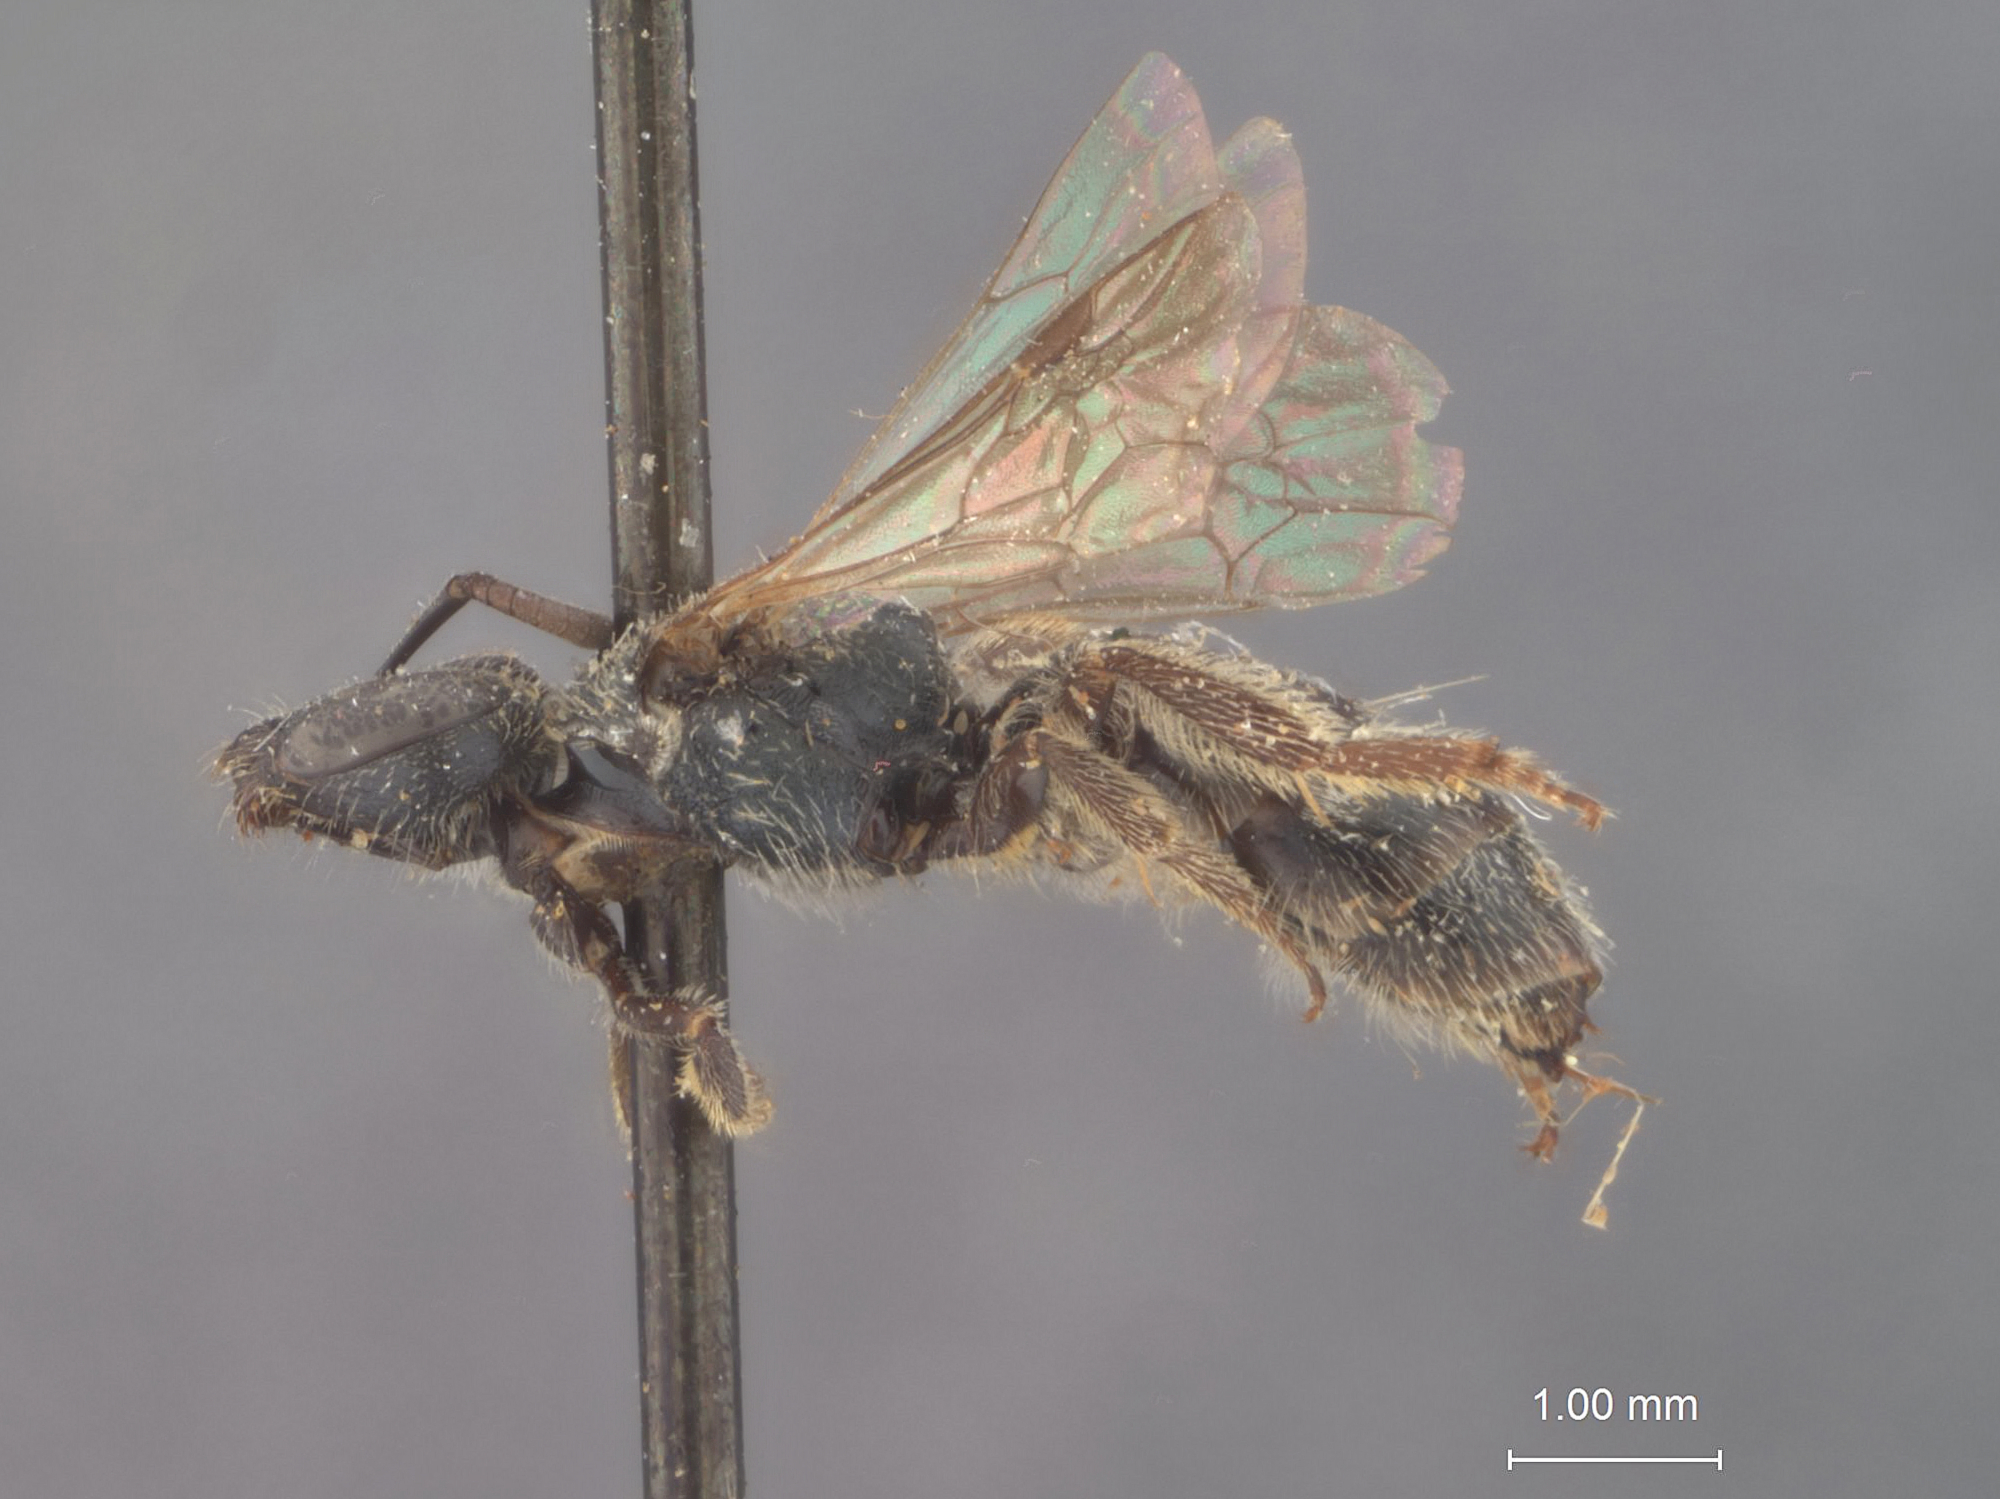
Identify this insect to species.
Halictus versans
